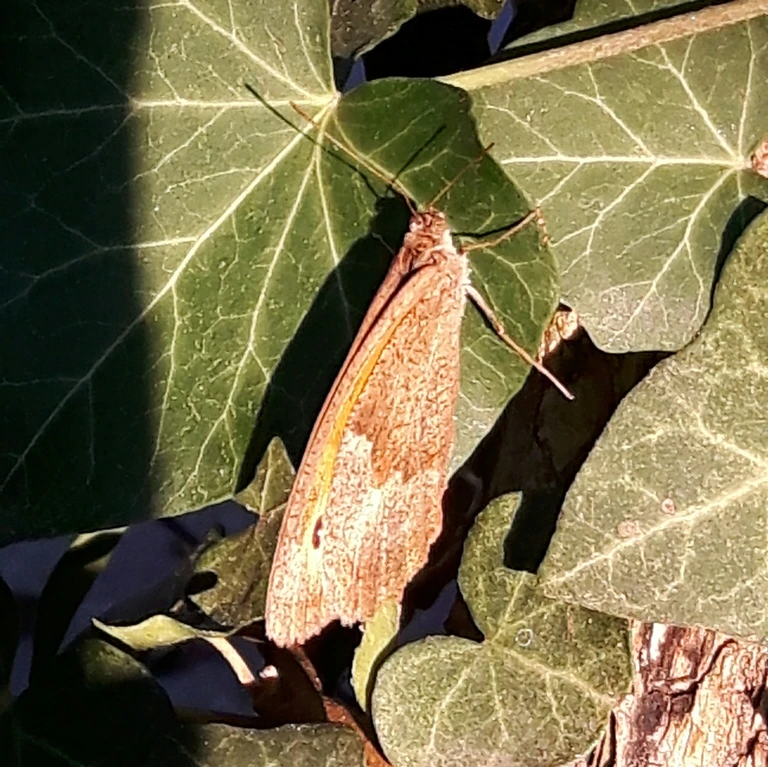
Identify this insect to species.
Maniola jurtina
